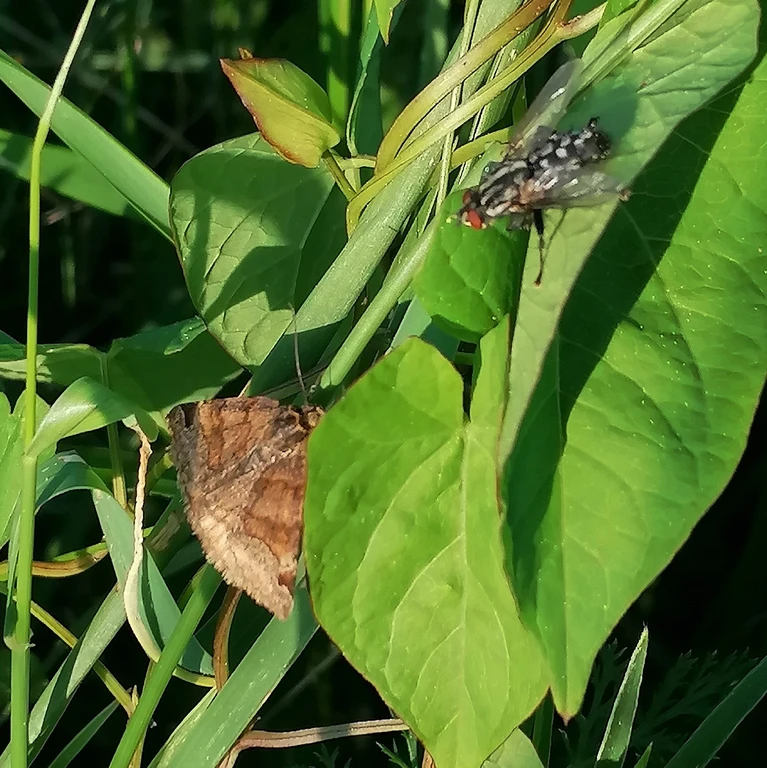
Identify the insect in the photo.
Euclidia glyphica
